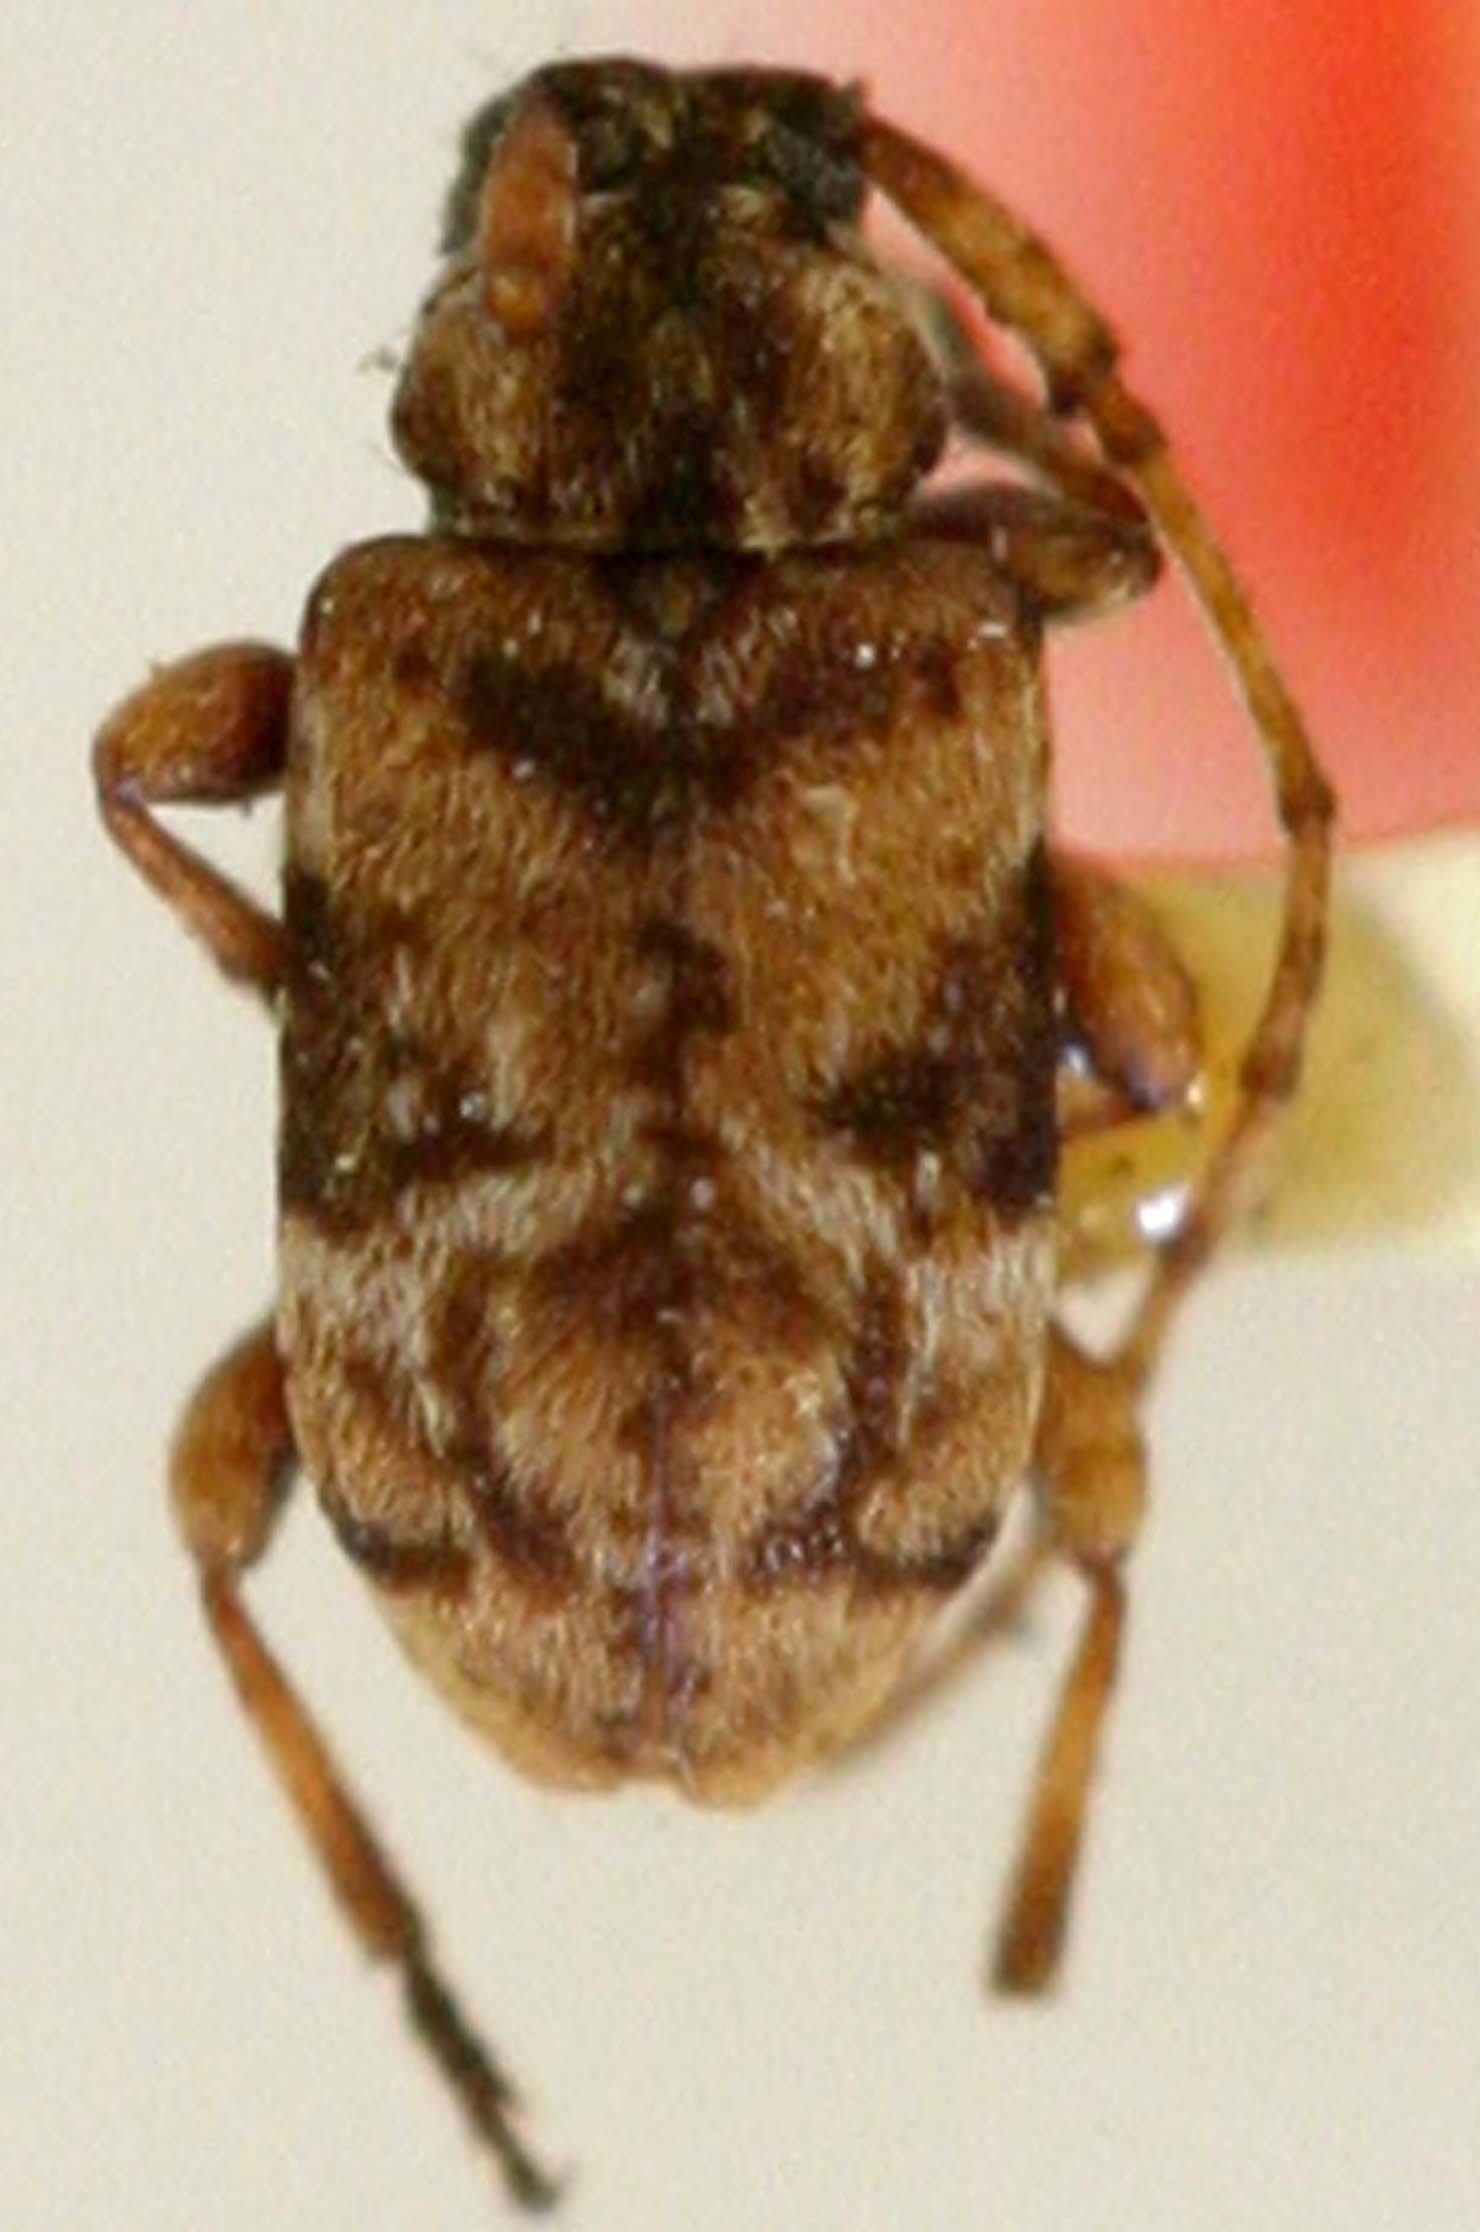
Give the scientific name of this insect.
Leptostylus pygmaeus (also Pygmaleptostylus pygmaeus)
